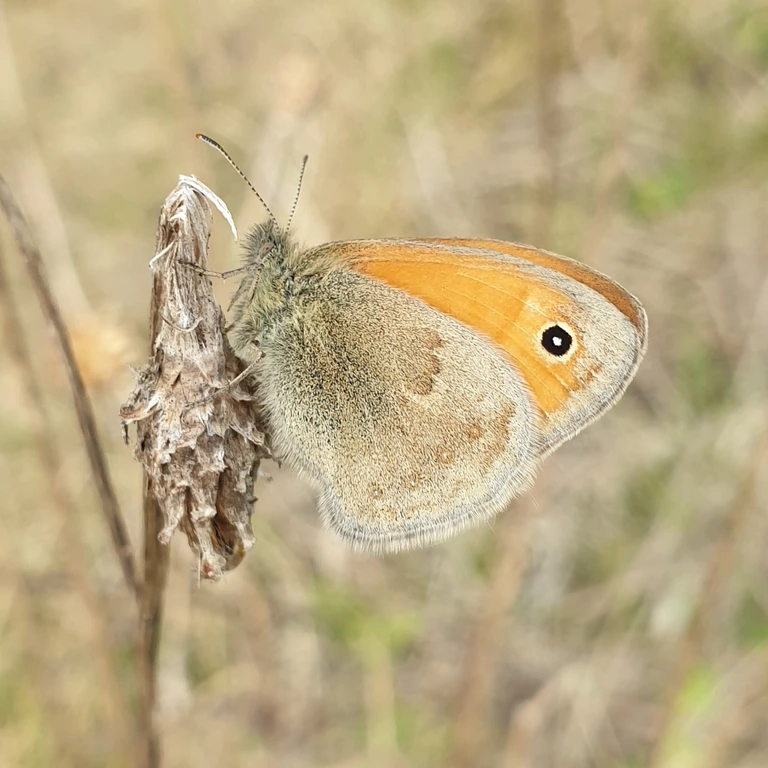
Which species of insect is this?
Coenonympha pamphilus
